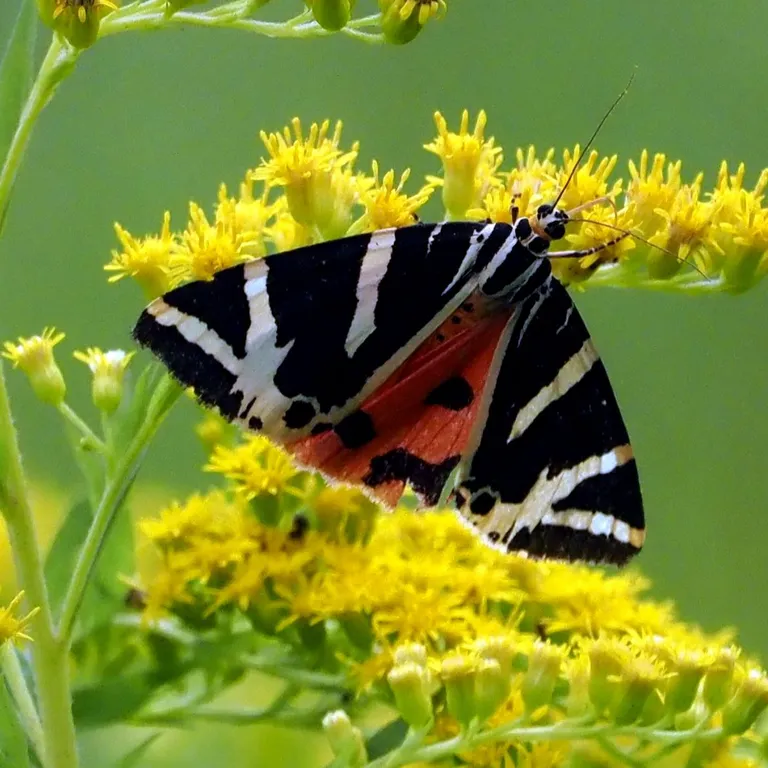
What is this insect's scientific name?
Euplagia quadripunctaria
